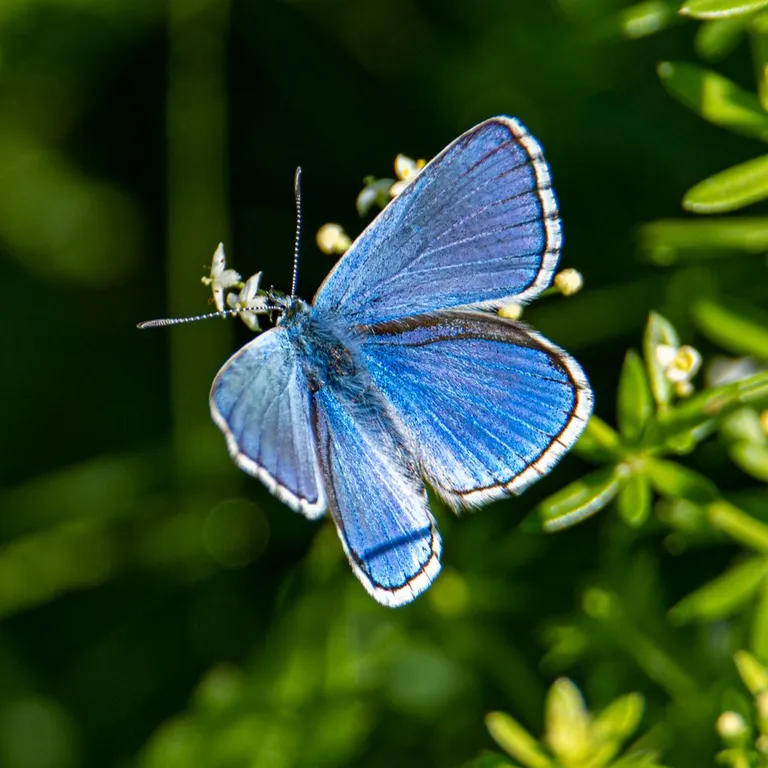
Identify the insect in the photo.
Lysandra bellargus
